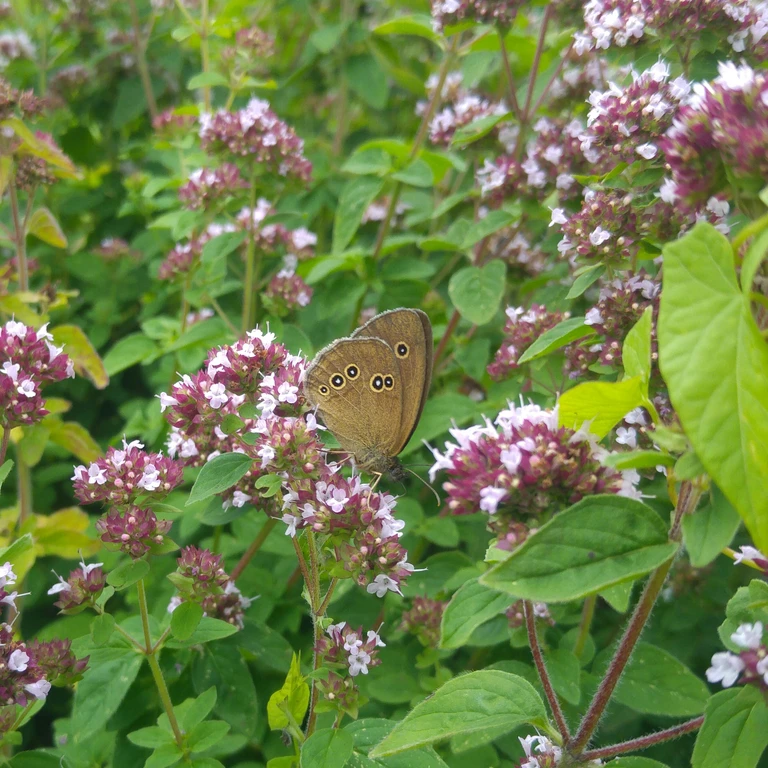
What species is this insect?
Aphantopus hyperantus
